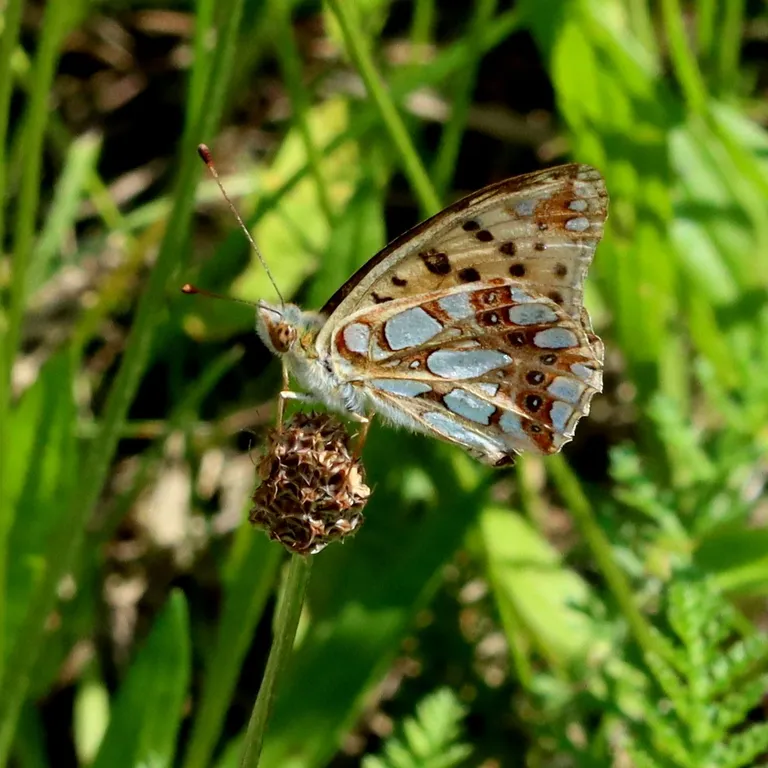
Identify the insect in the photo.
Issoria lathonia
